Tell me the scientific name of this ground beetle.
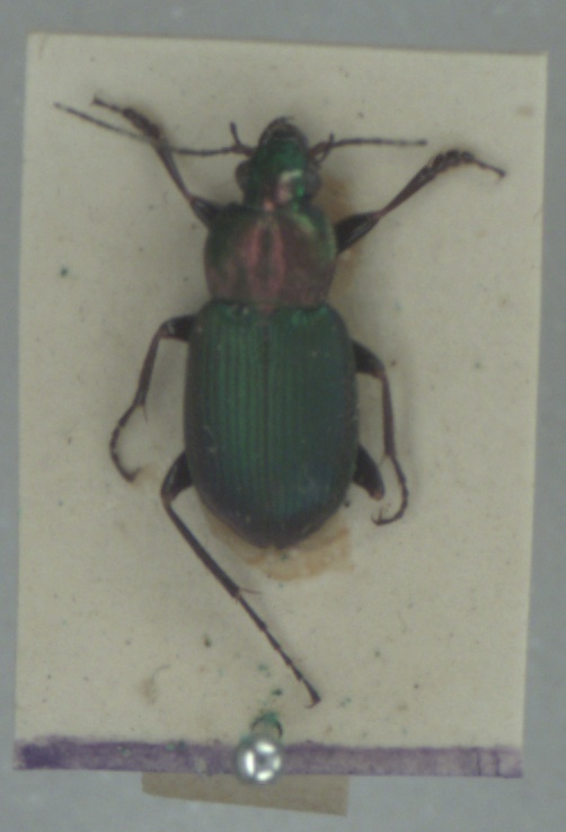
Chlaenius nigricornis
